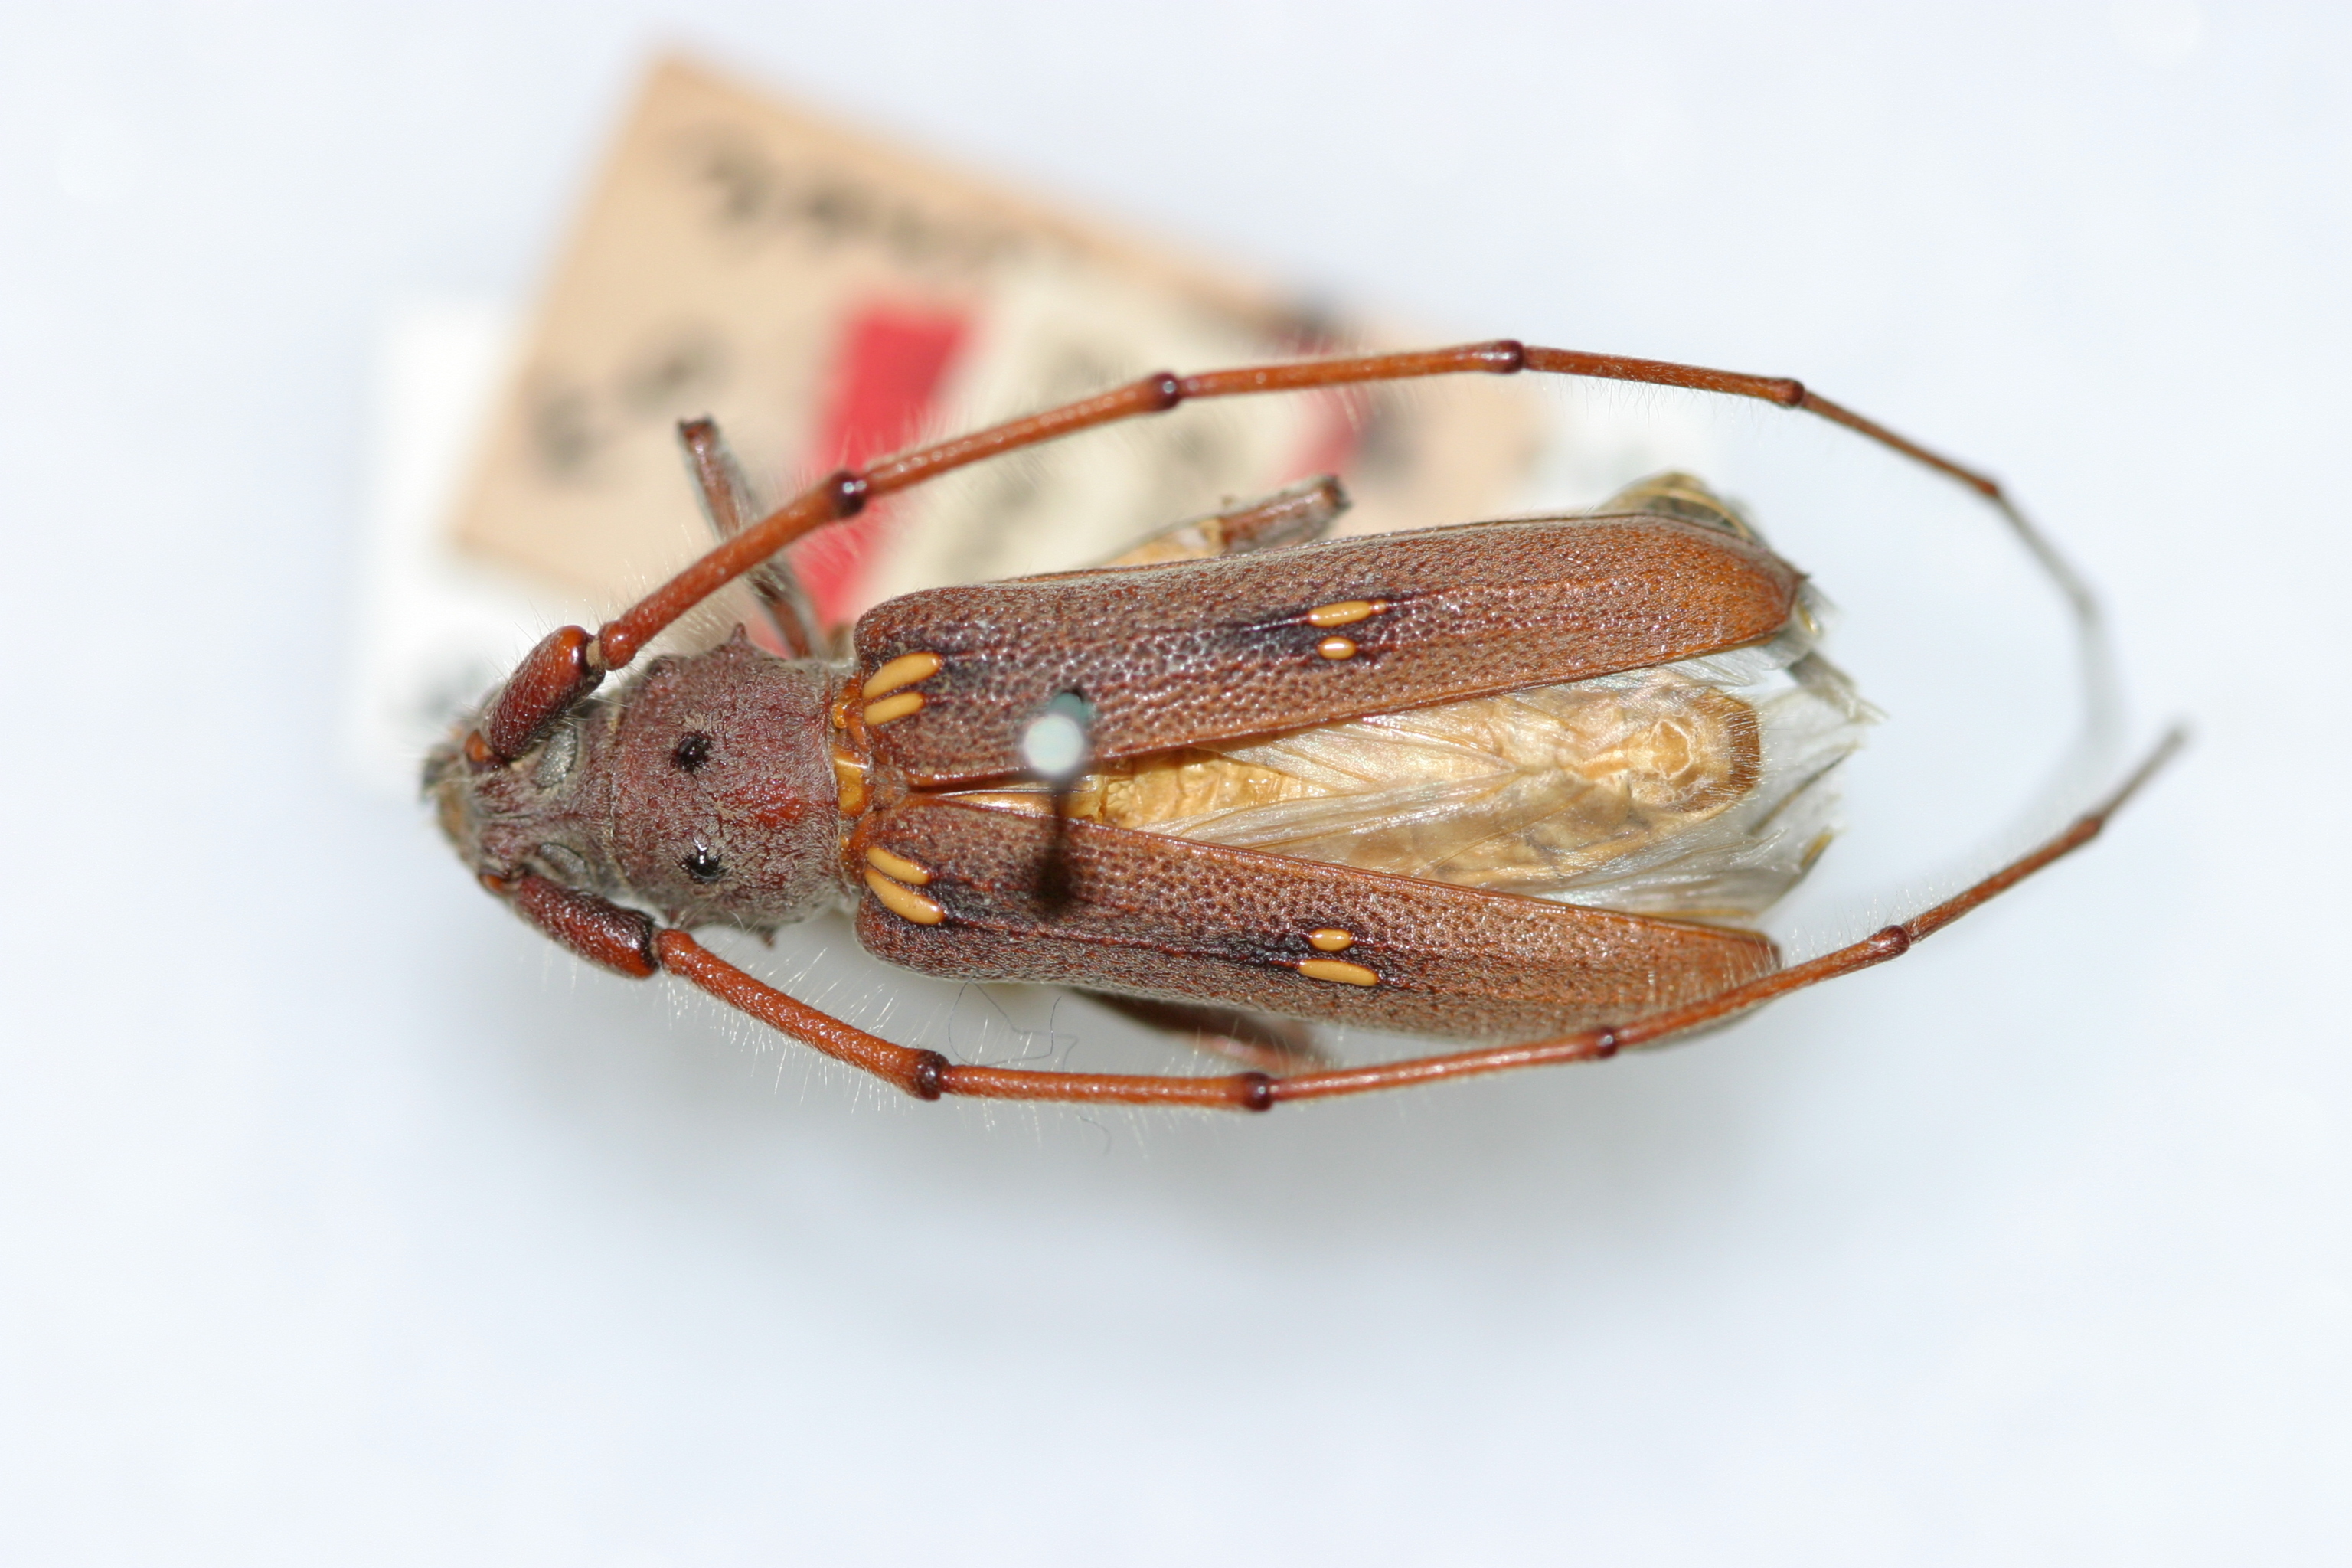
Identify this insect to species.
Eburia bauri (also Eburia pilosa)
